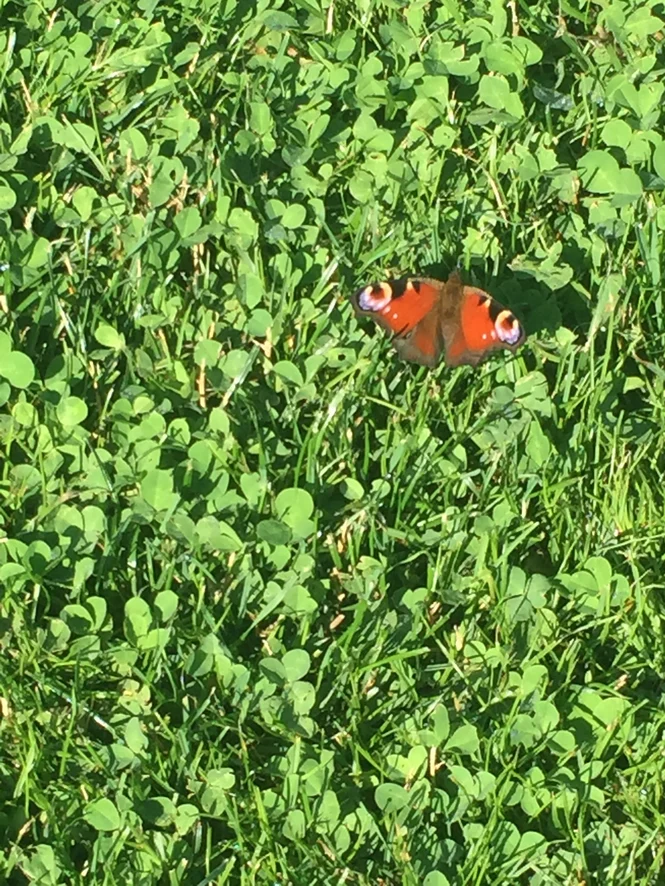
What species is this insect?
Aglais io
